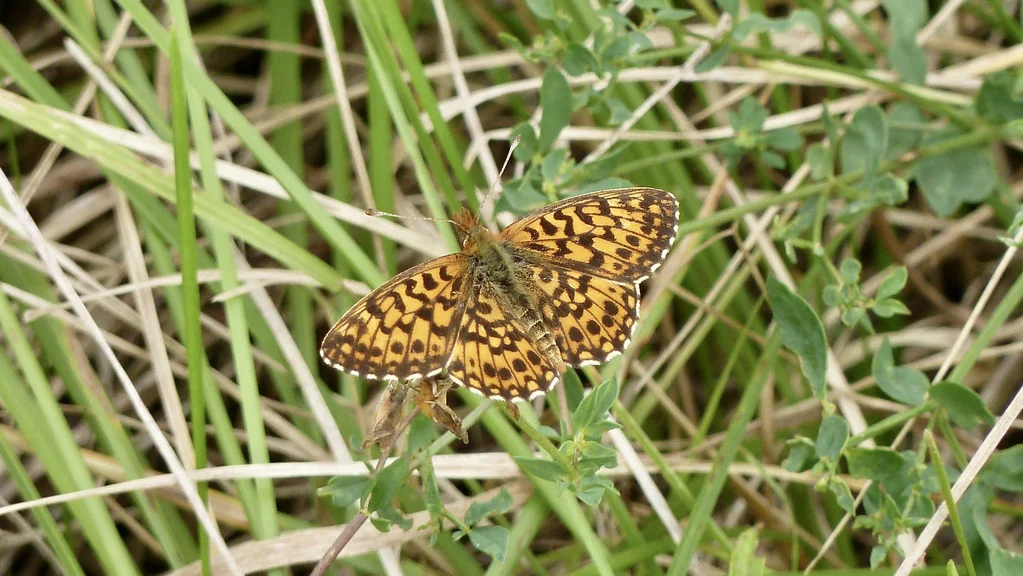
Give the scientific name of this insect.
Boloria dia
